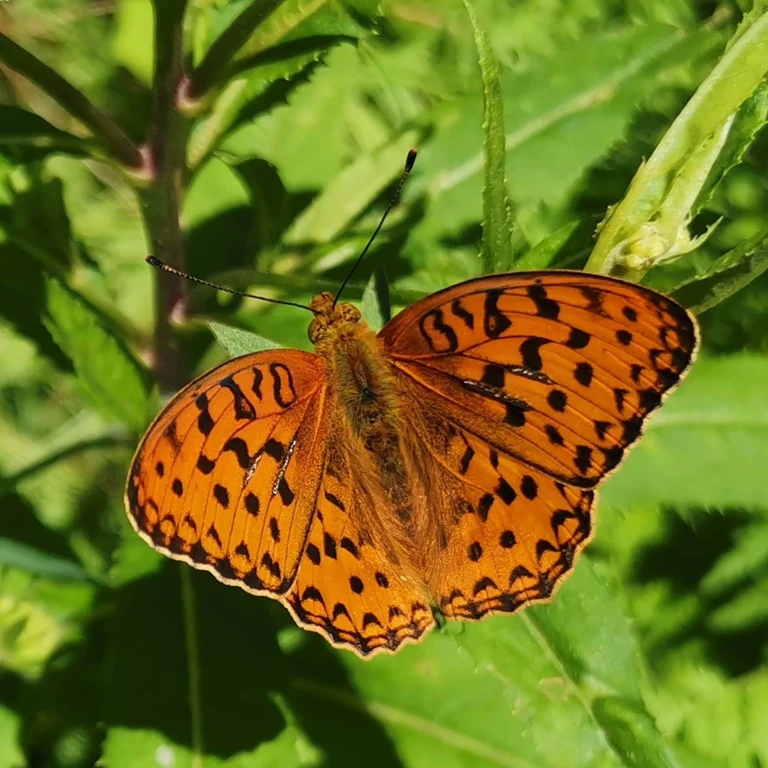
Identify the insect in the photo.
Fabriciana adippe
